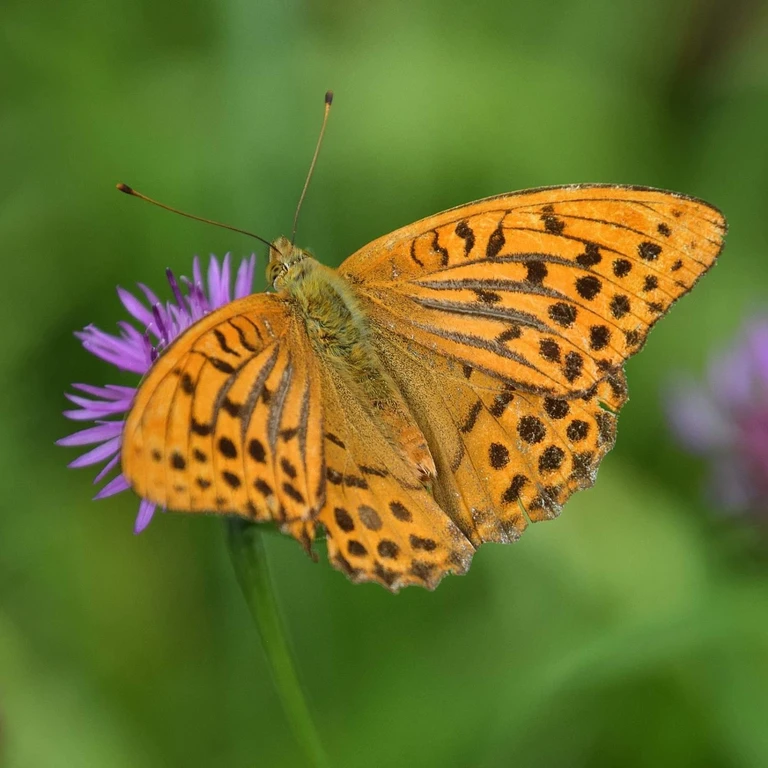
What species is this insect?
Argynnis paphia
